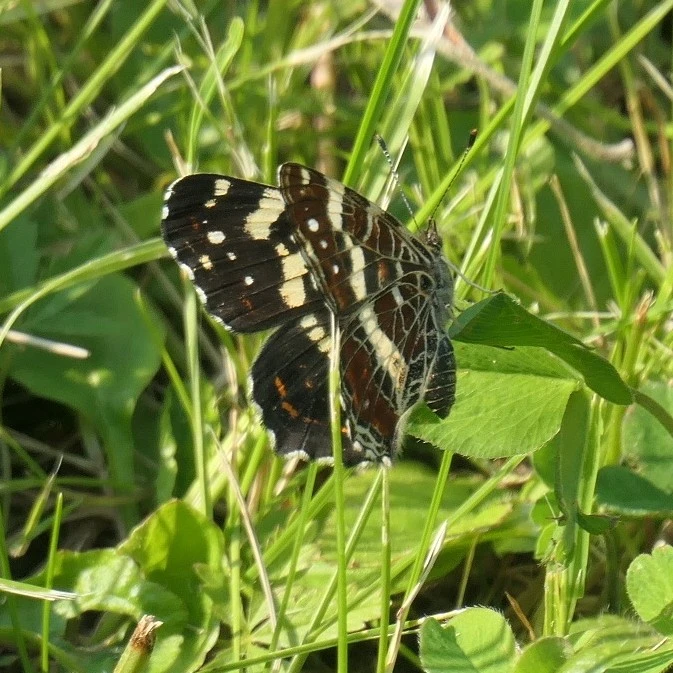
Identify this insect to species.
Araschnia levana
